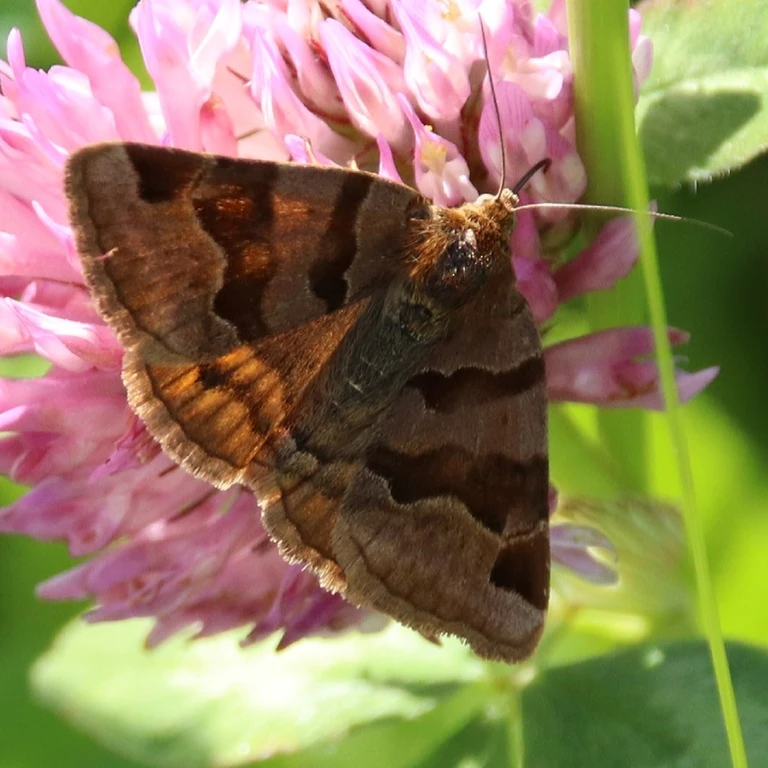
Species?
Euclidia glyphica
